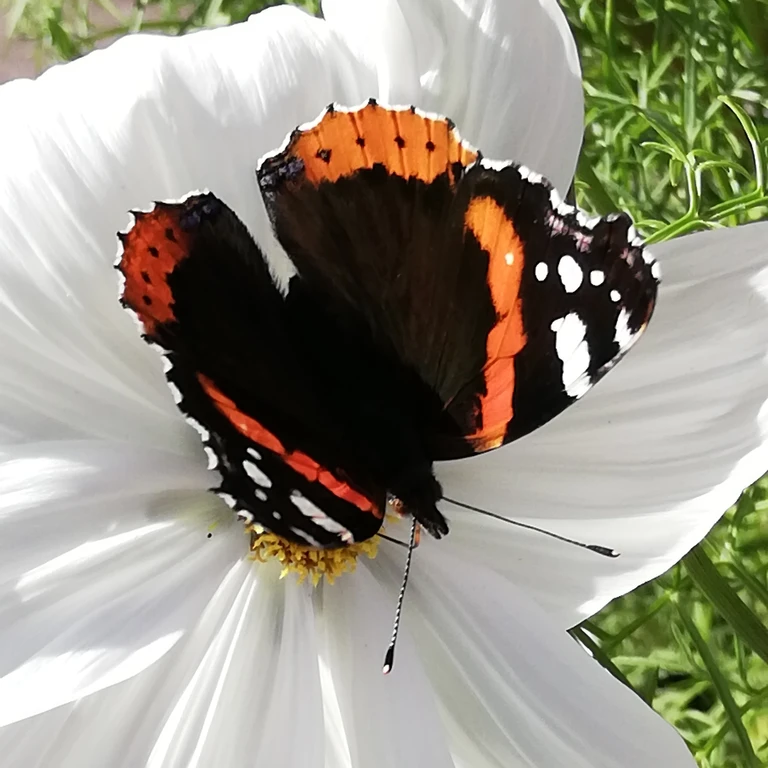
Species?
Vanessa atalanta
